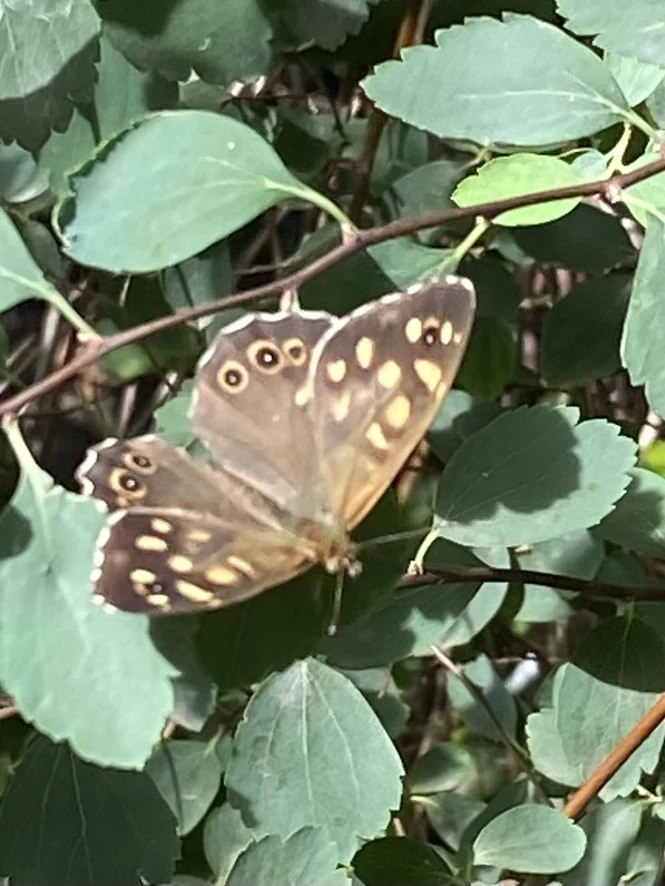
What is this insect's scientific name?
Pararge aegeria
